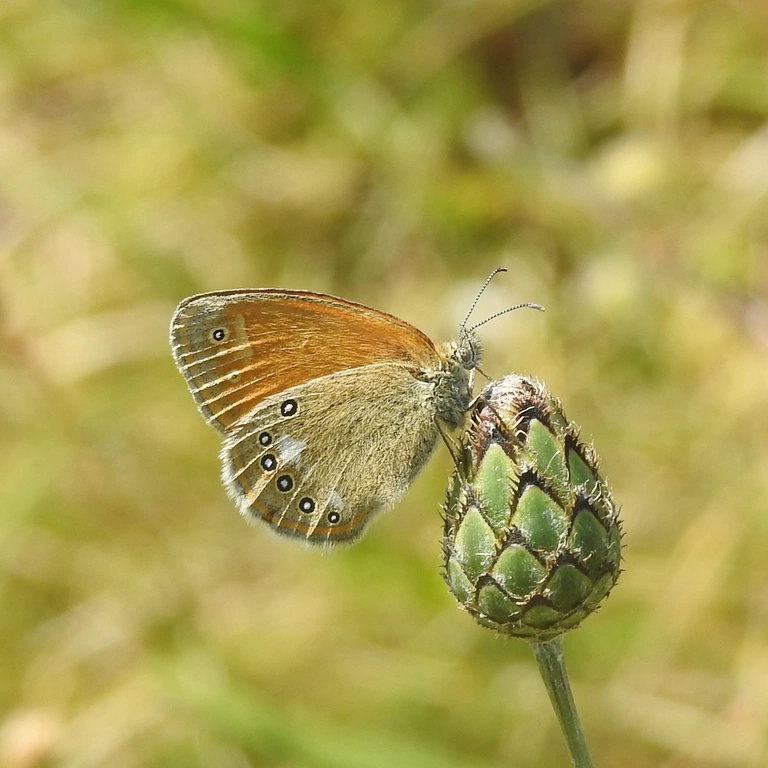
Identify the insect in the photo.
Coenonympha glycerion (also Coenonympha iphis)
